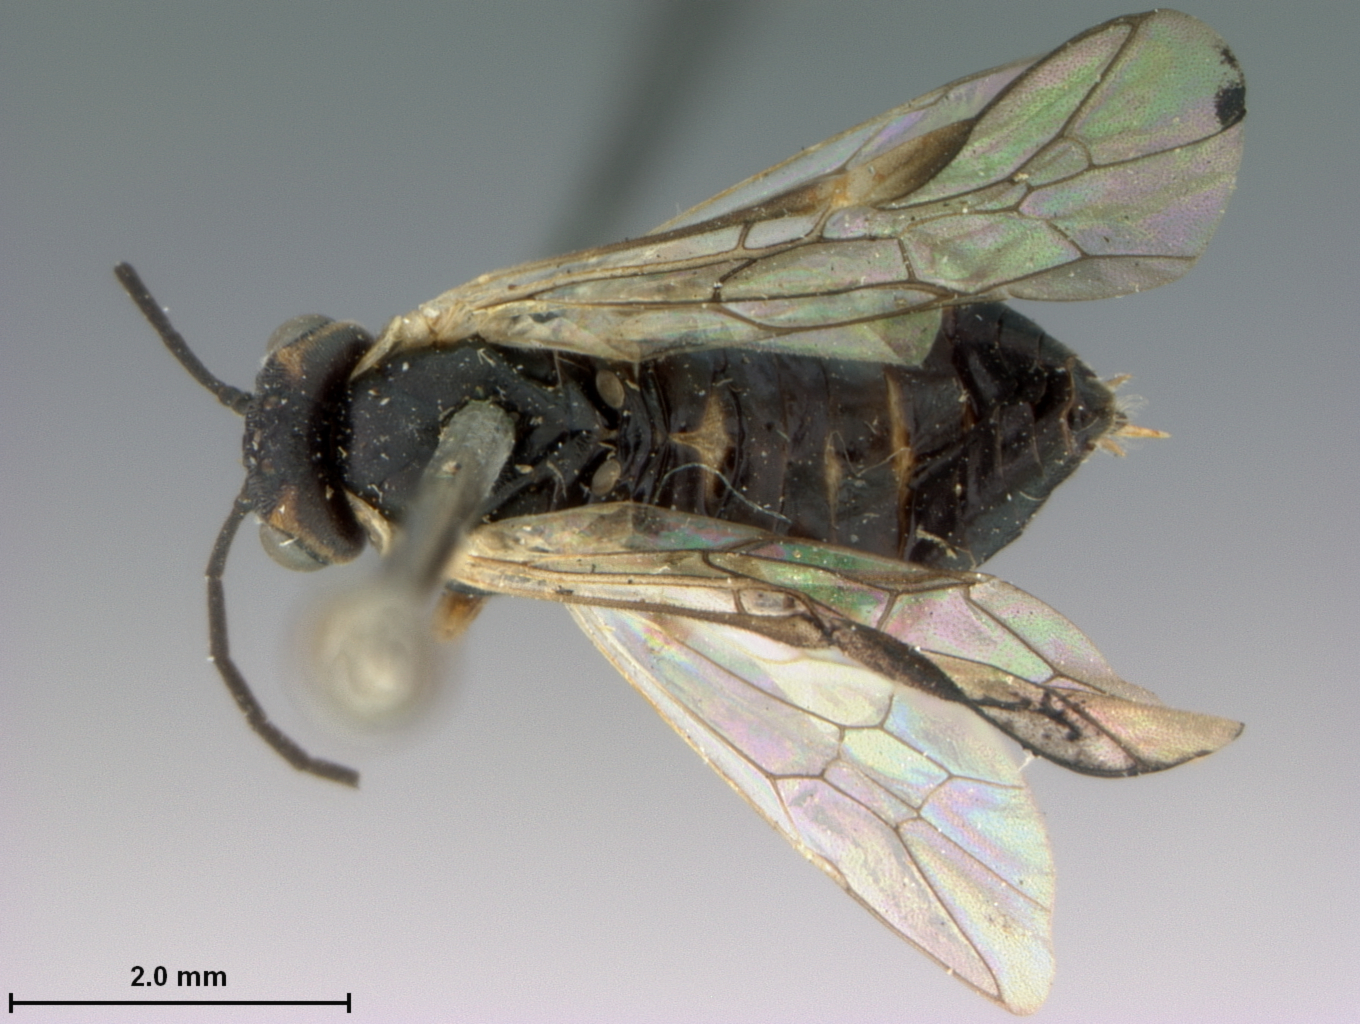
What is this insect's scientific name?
Pontania marlatti
